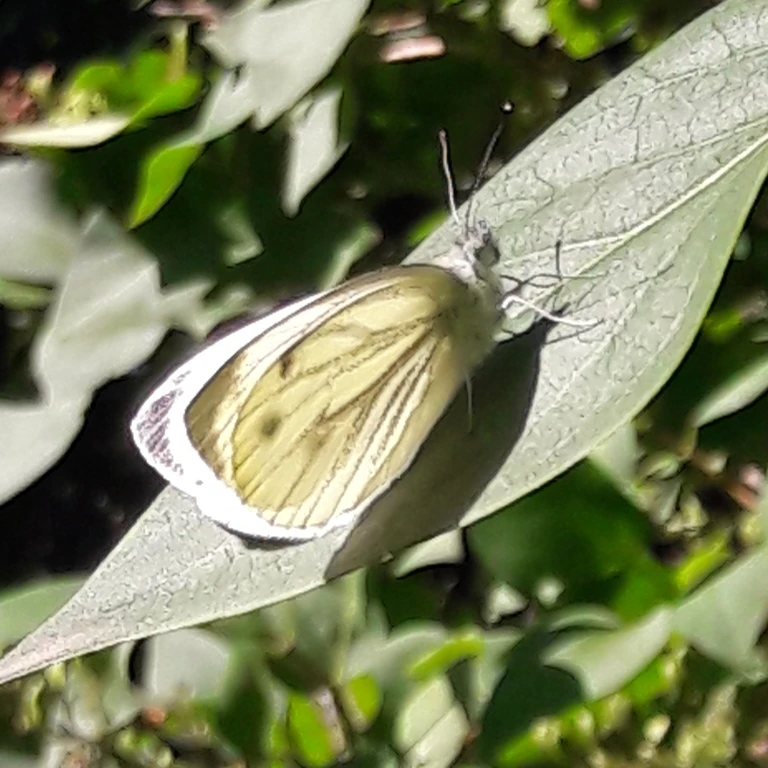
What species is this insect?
Pieris napi
